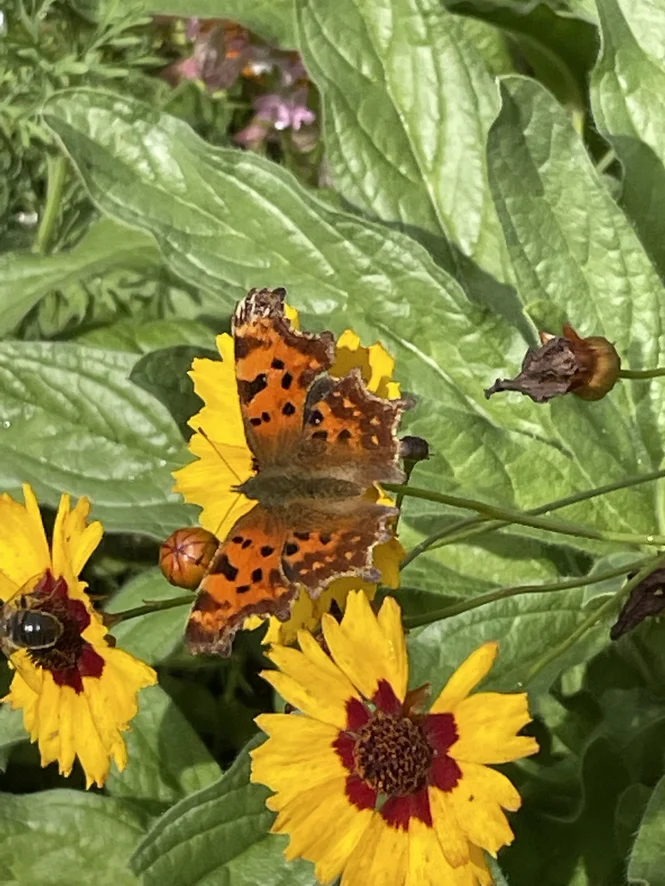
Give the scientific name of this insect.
Polygonia c-album
